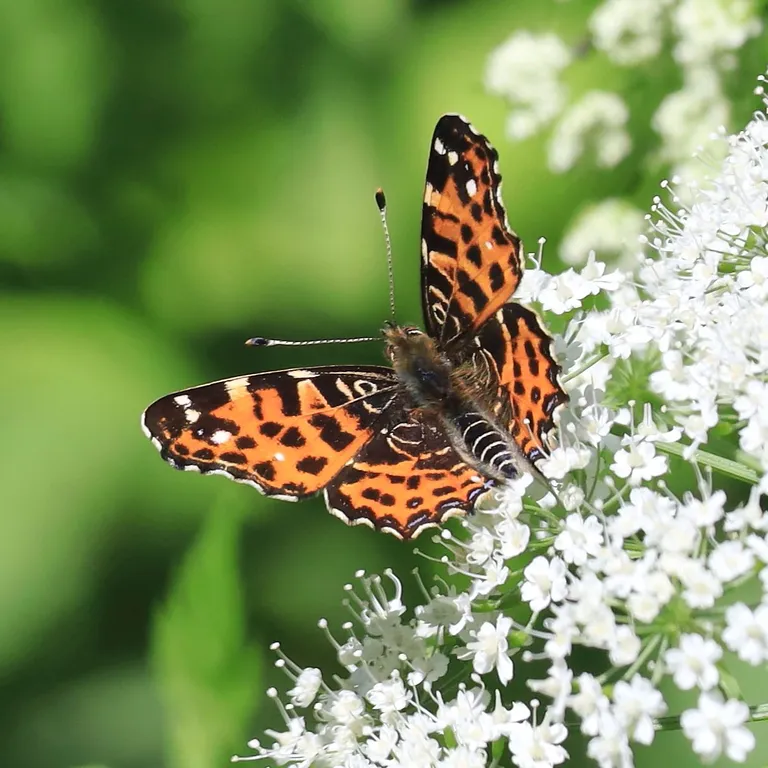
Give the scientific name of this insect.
Araschnia levana
